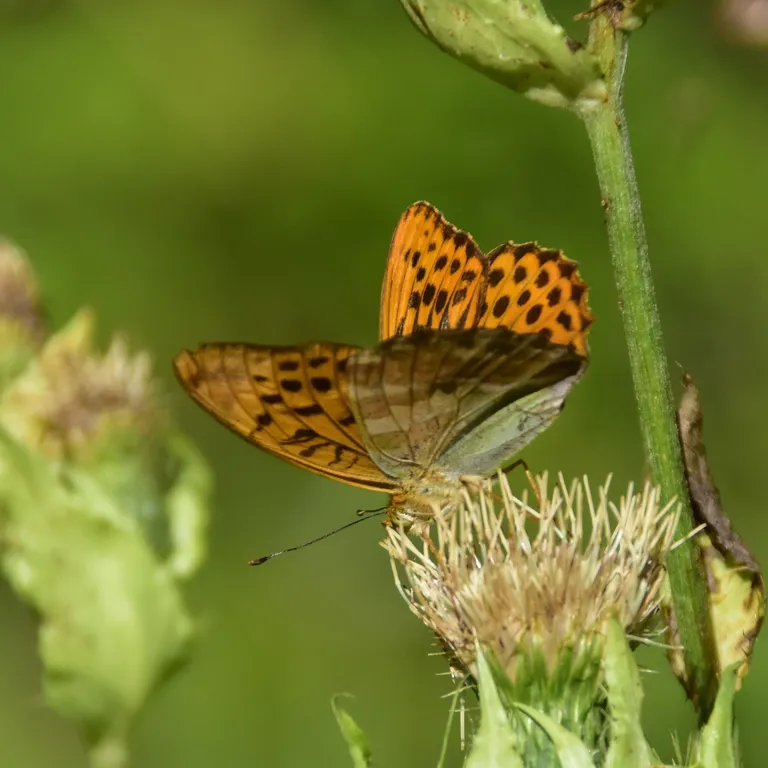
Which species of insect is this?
Argynnis paphia
